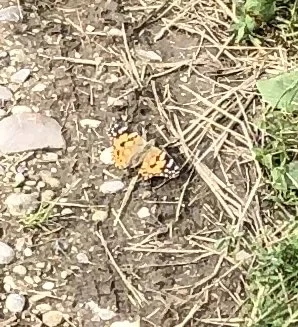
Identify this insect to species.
Vanessa cardui
